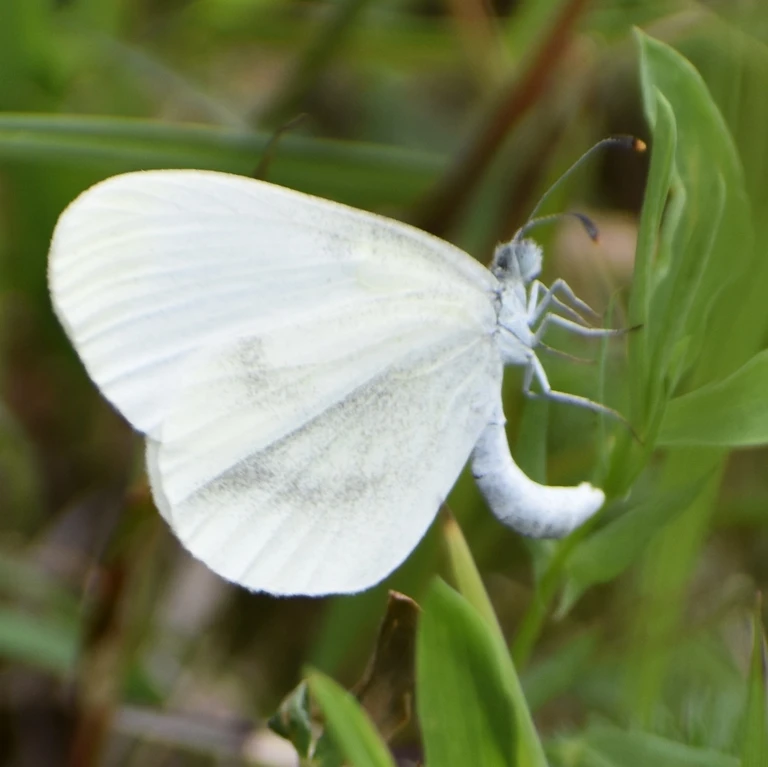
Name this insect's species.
Leptidea sinapis/juvernica
